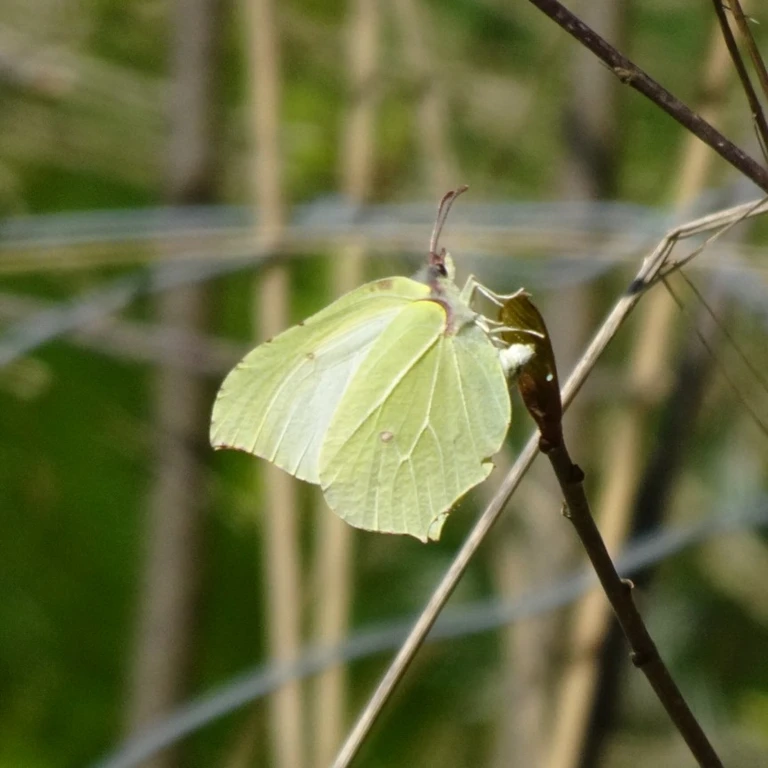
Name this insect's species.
Gonepteryx rhamni
